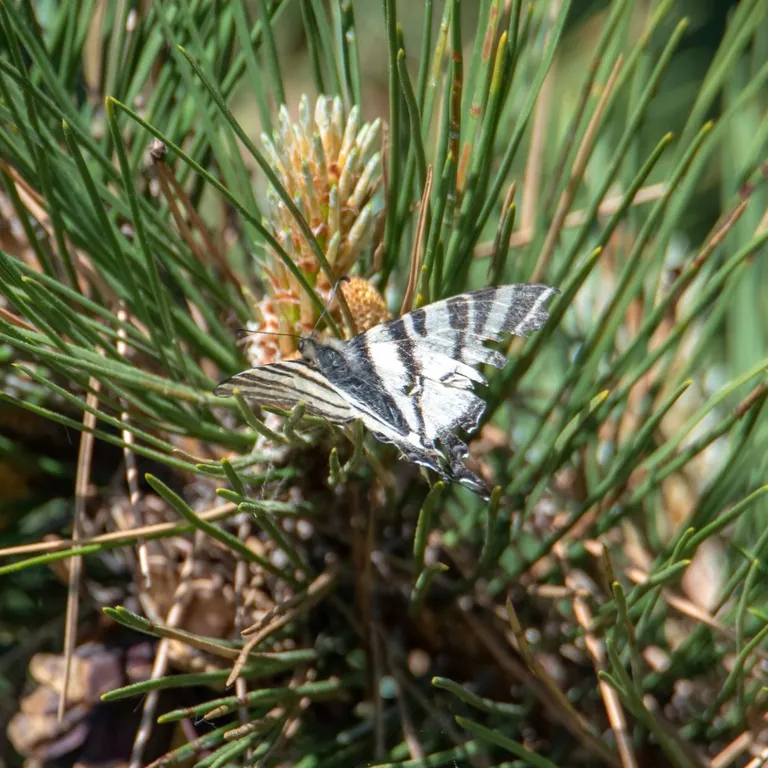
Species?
Iphiclides podalirius
